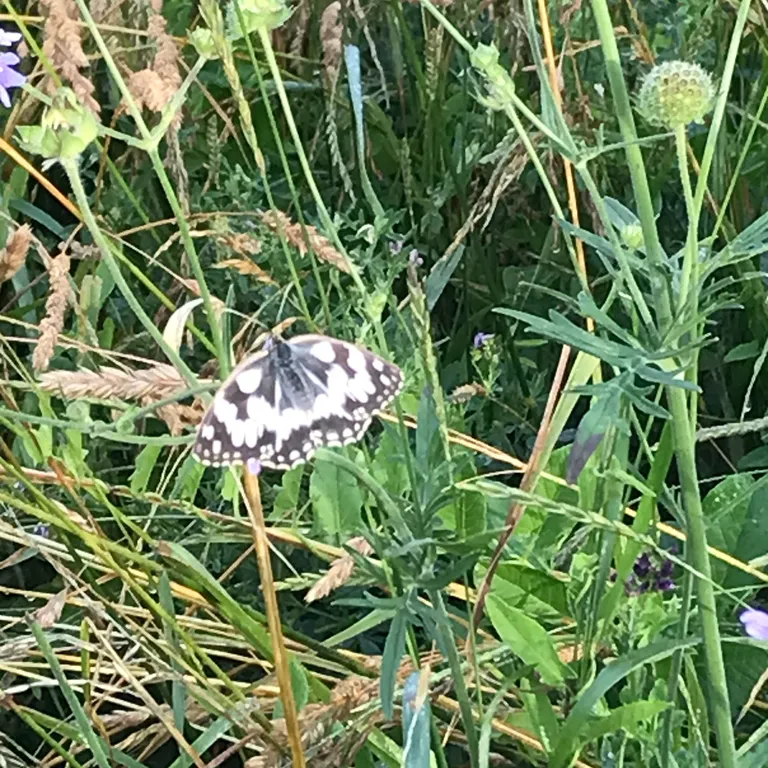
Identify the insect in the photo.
Melanargia galathea
